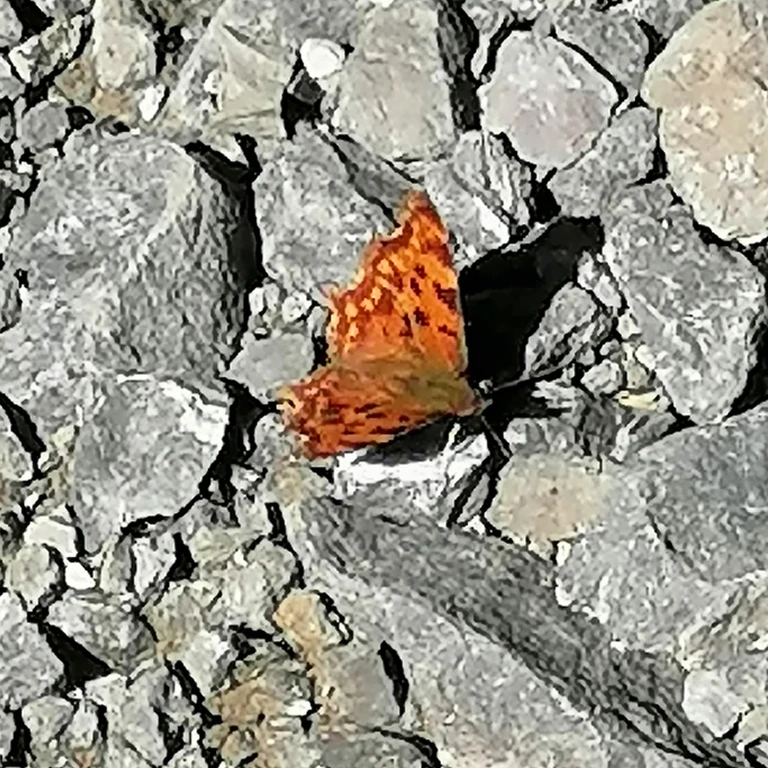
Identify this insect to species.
Polygonia c-album
